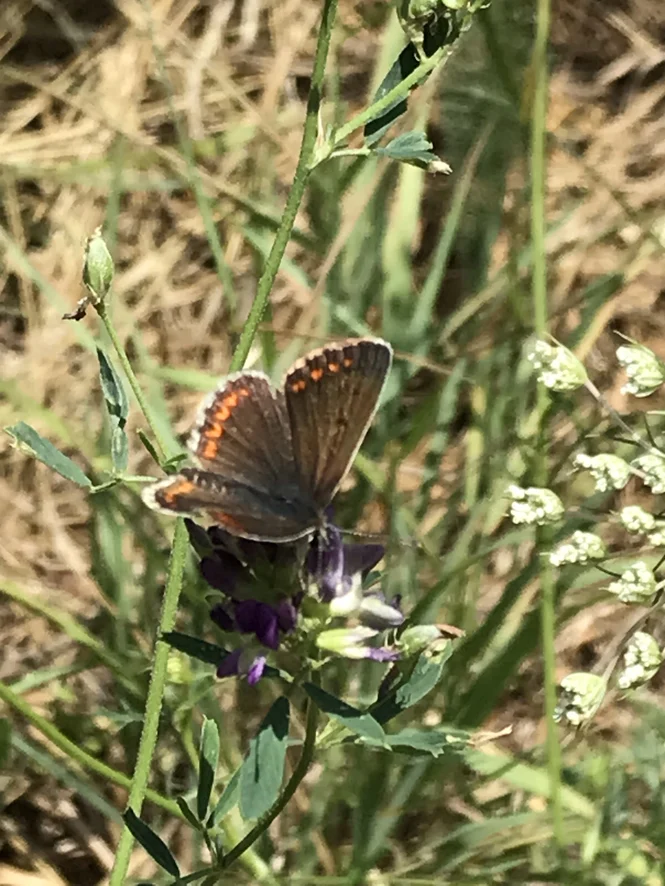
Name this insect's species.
Aricia agestis/artaxerxes
